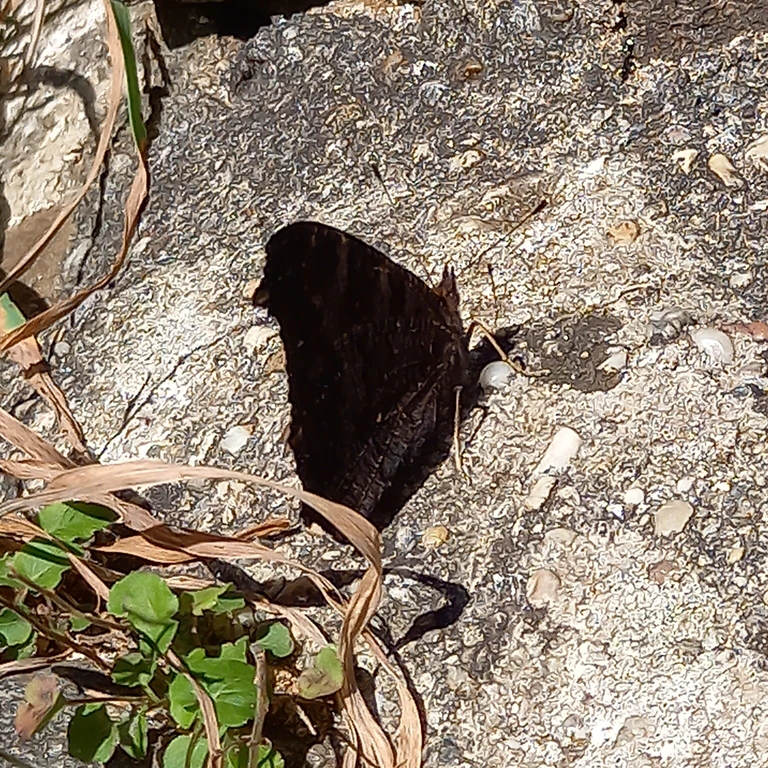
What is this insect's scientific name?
Aglais io
